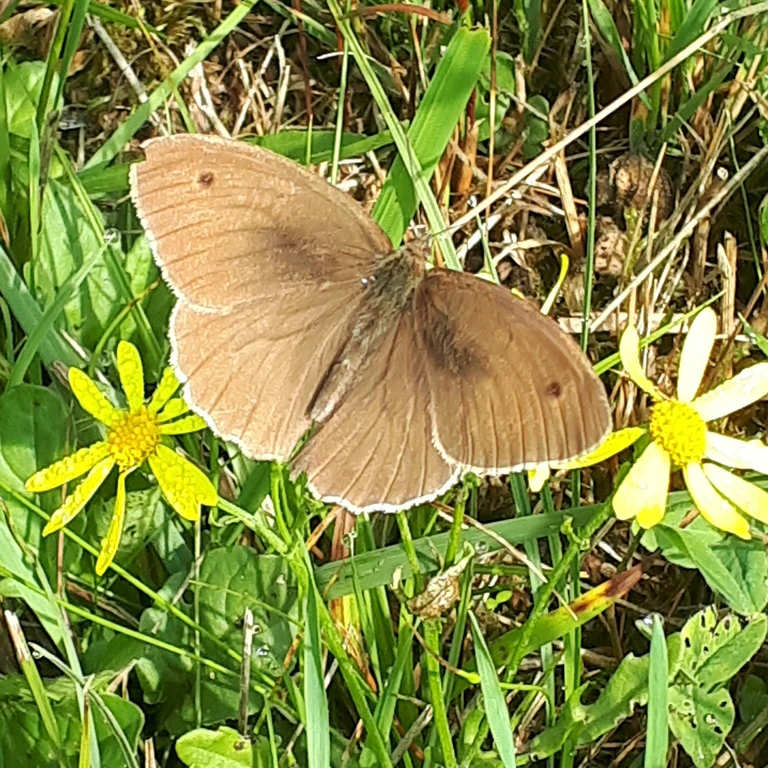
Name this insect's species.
Maniola jurtina
